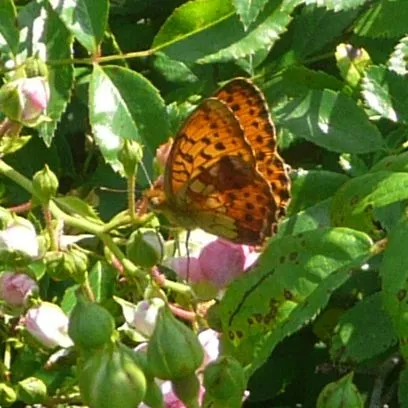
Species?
Brenthis daphne
